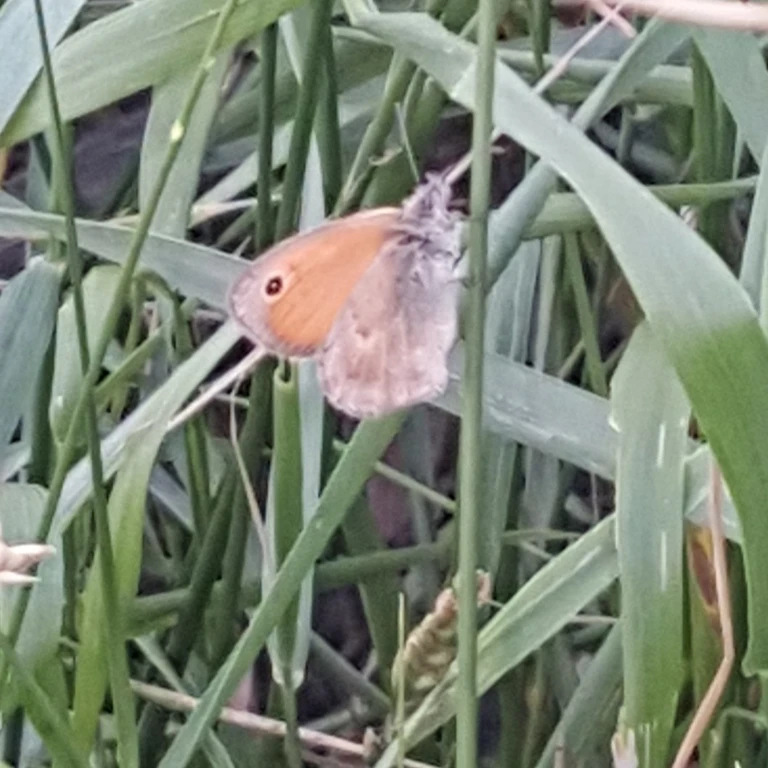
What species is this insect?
Coenonympha pamphilus
